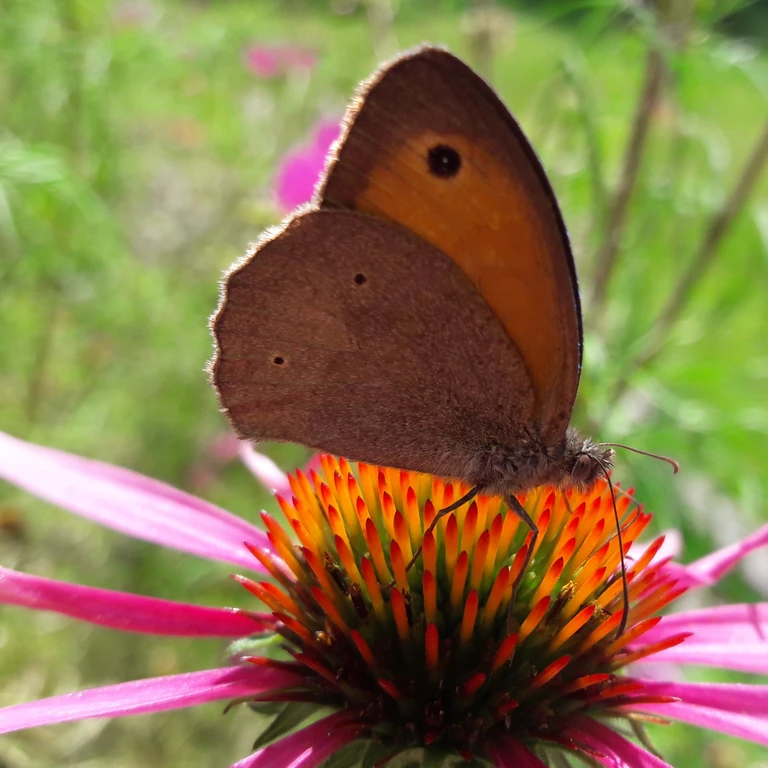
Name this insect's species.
Maniola jurtina
